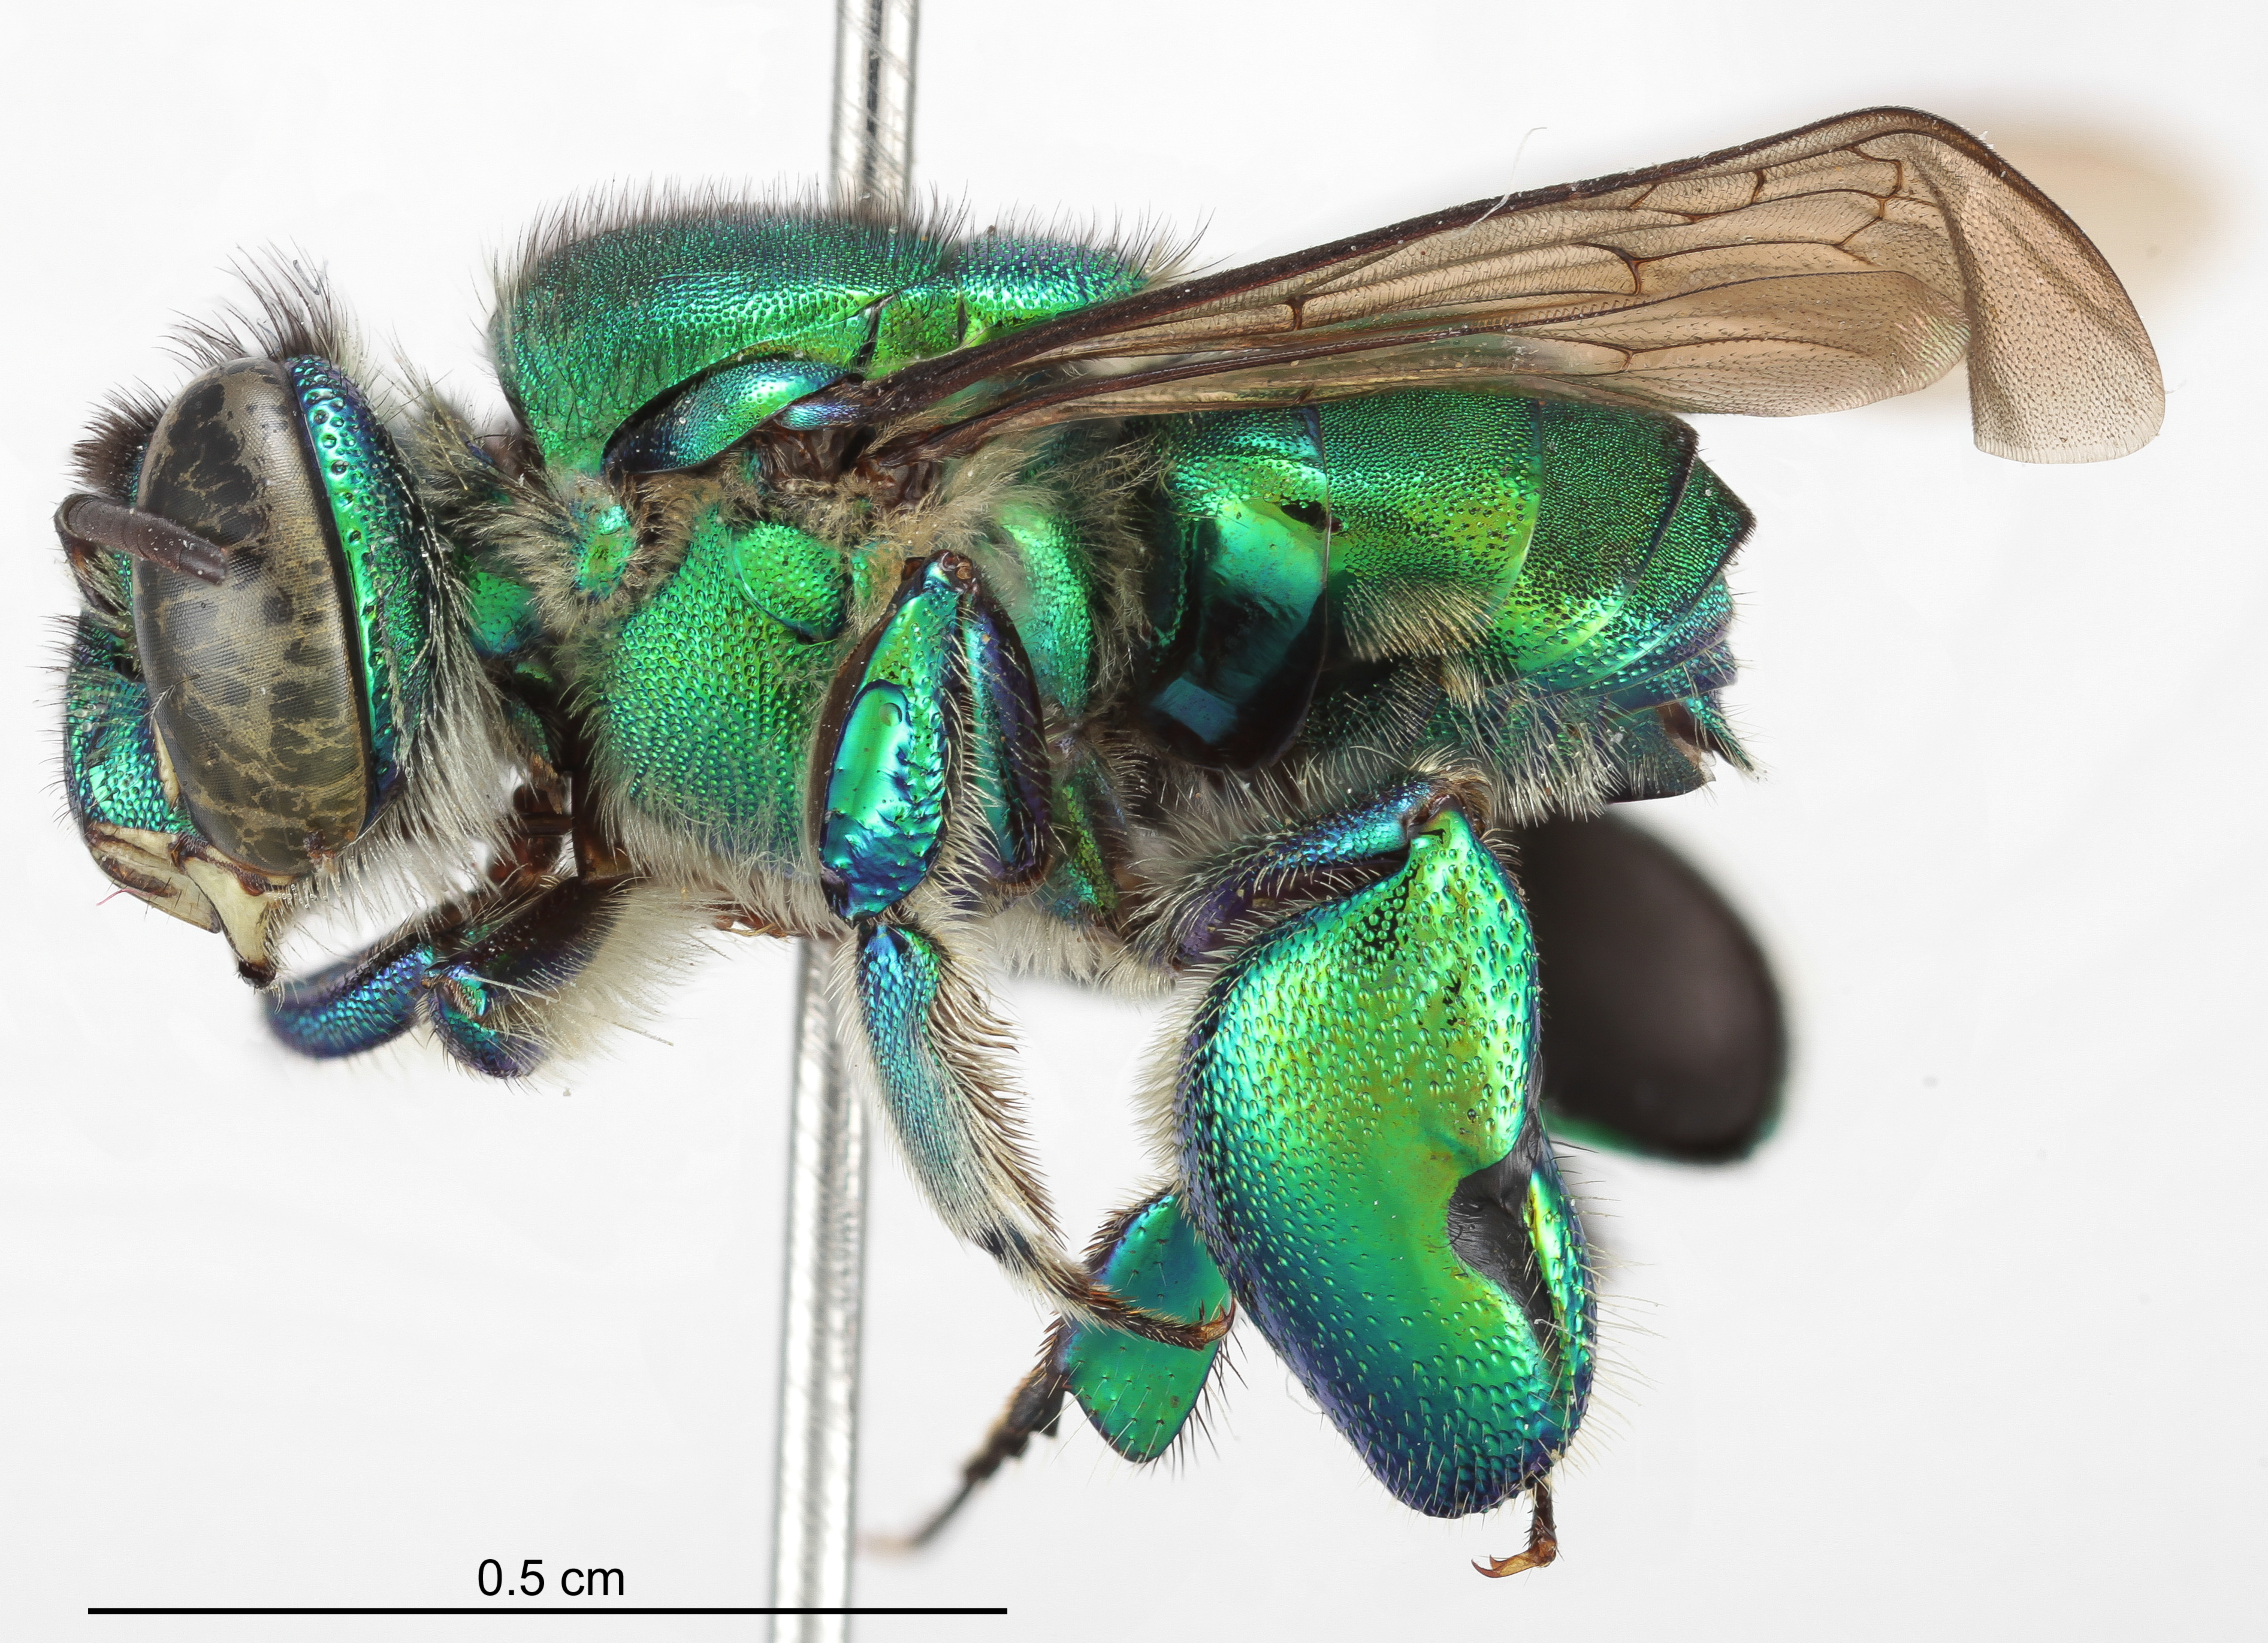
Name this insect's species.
Euglossa platymera
